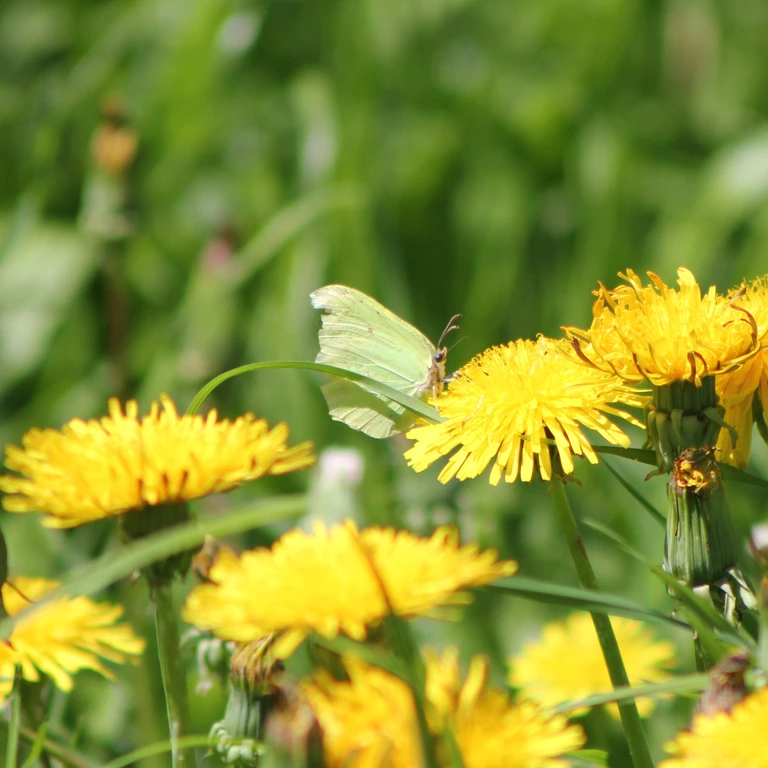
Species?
Gonepteryx rhamni
